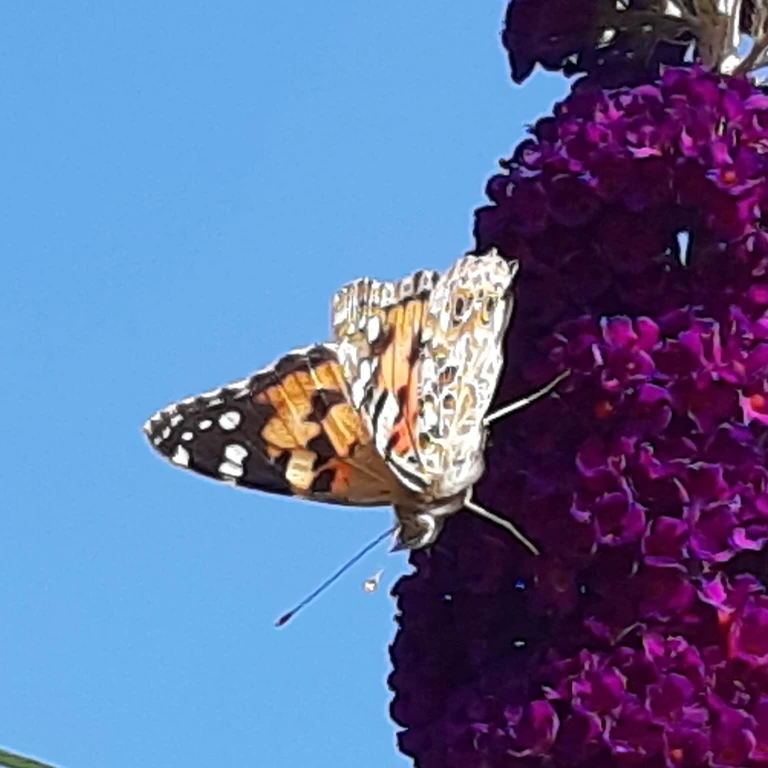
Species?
Vanessa cardui
